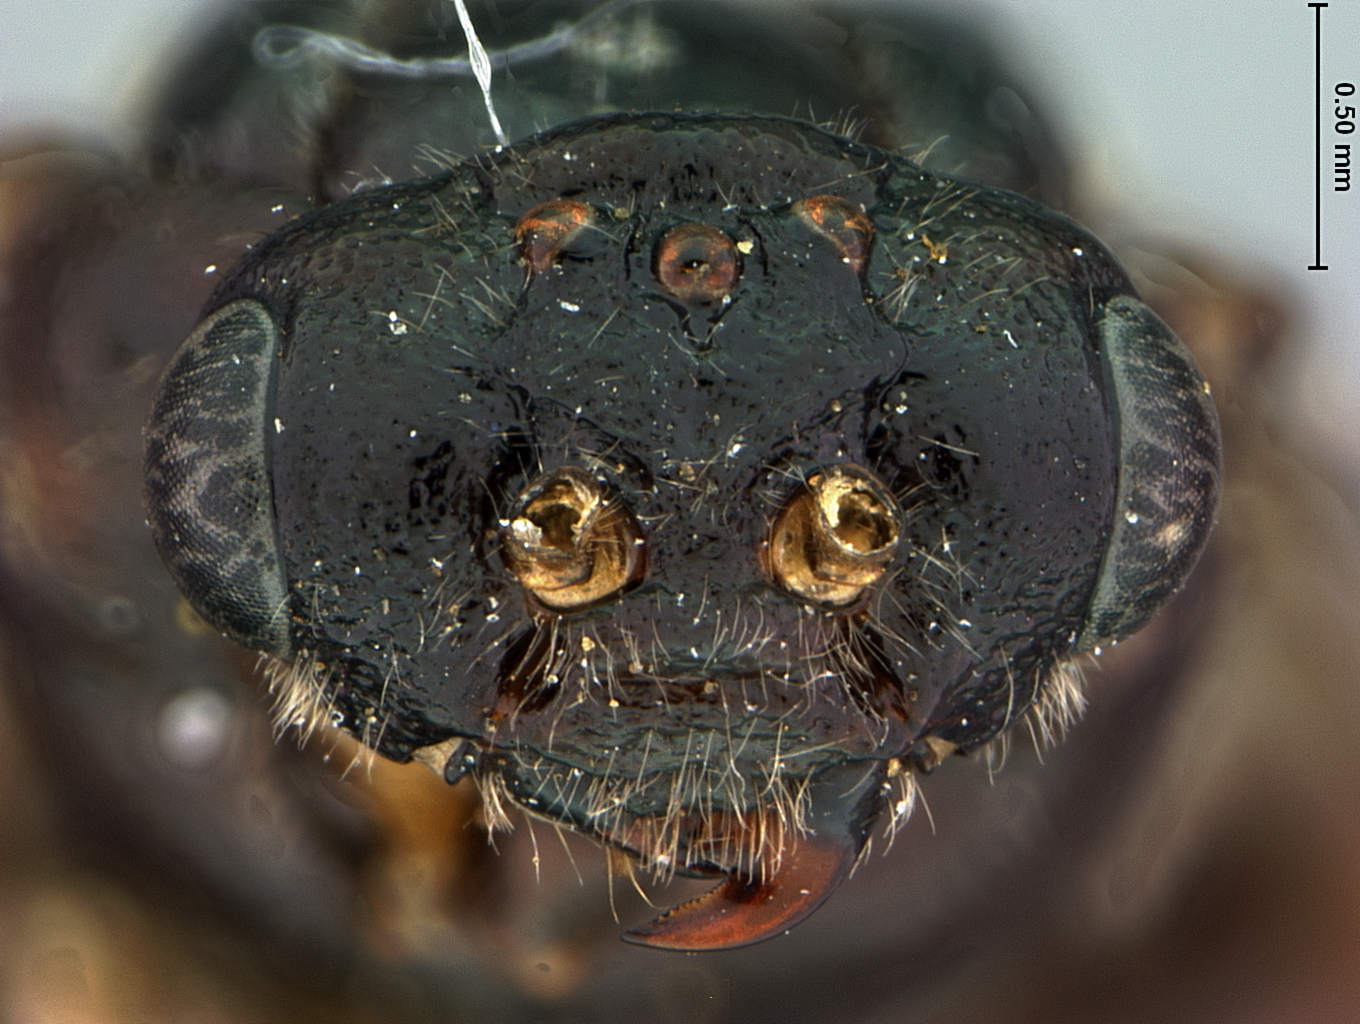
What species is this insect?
Gilpinia disa
